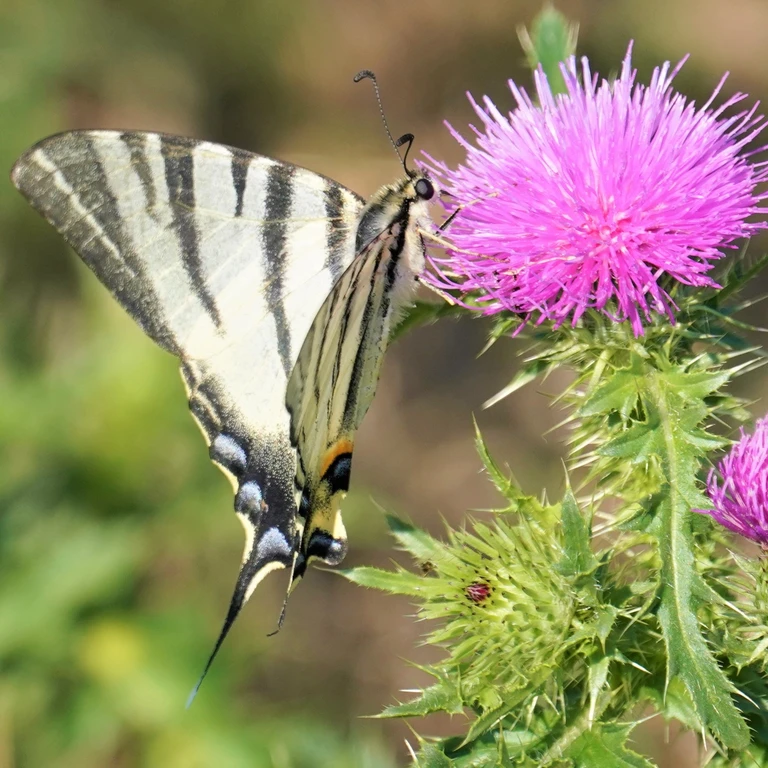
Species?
Iphiclides podalirius
